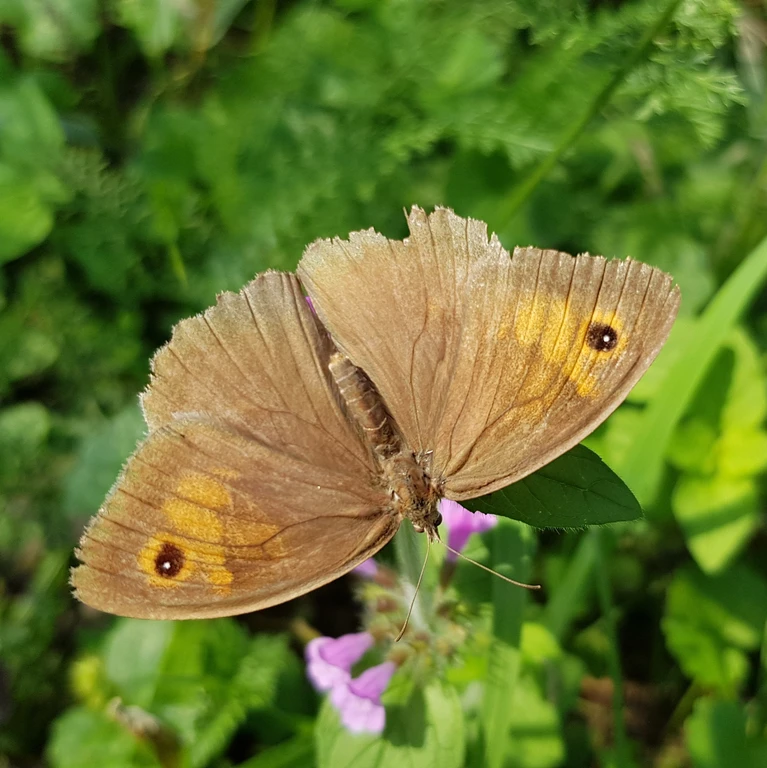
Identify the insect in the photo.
Maniola jurtina
